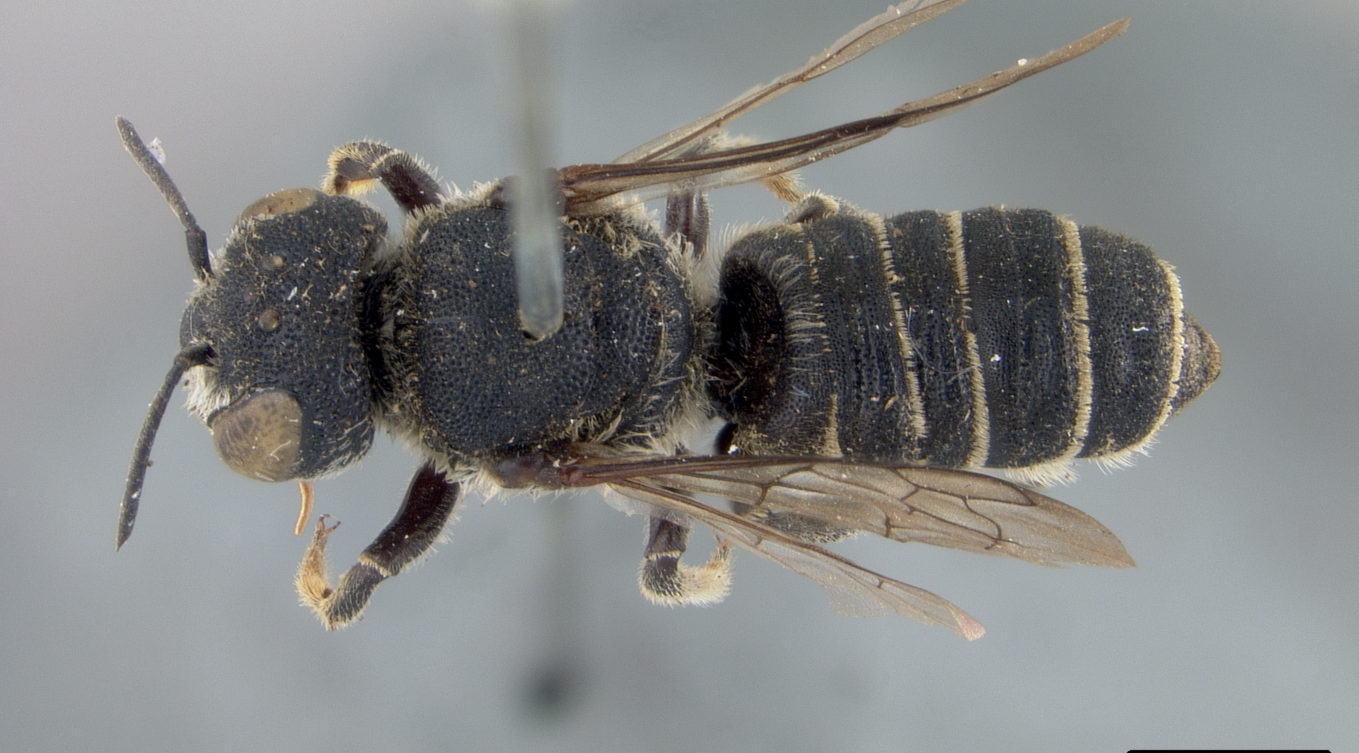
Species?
Megachile sasakiella
